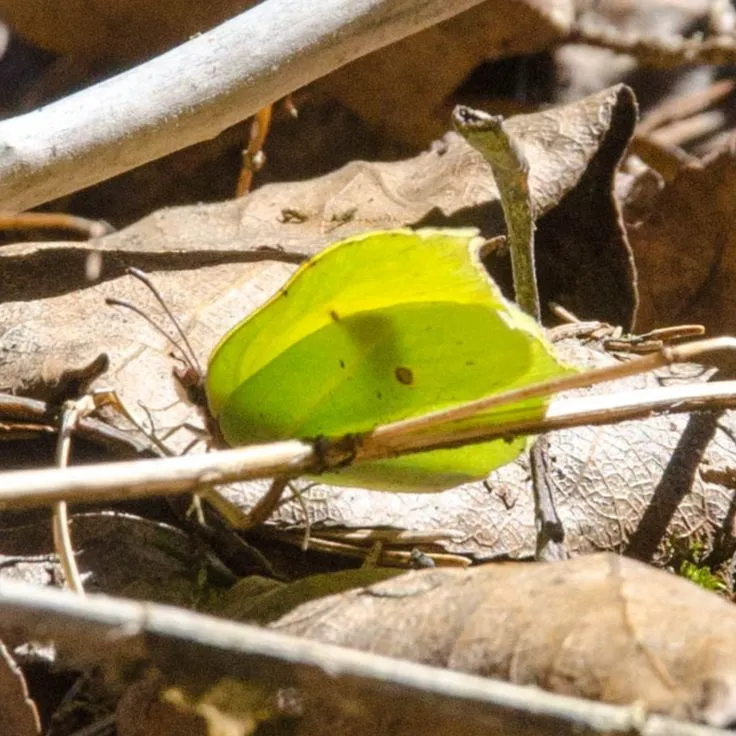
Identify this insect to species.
Gonepteryx rhamni
